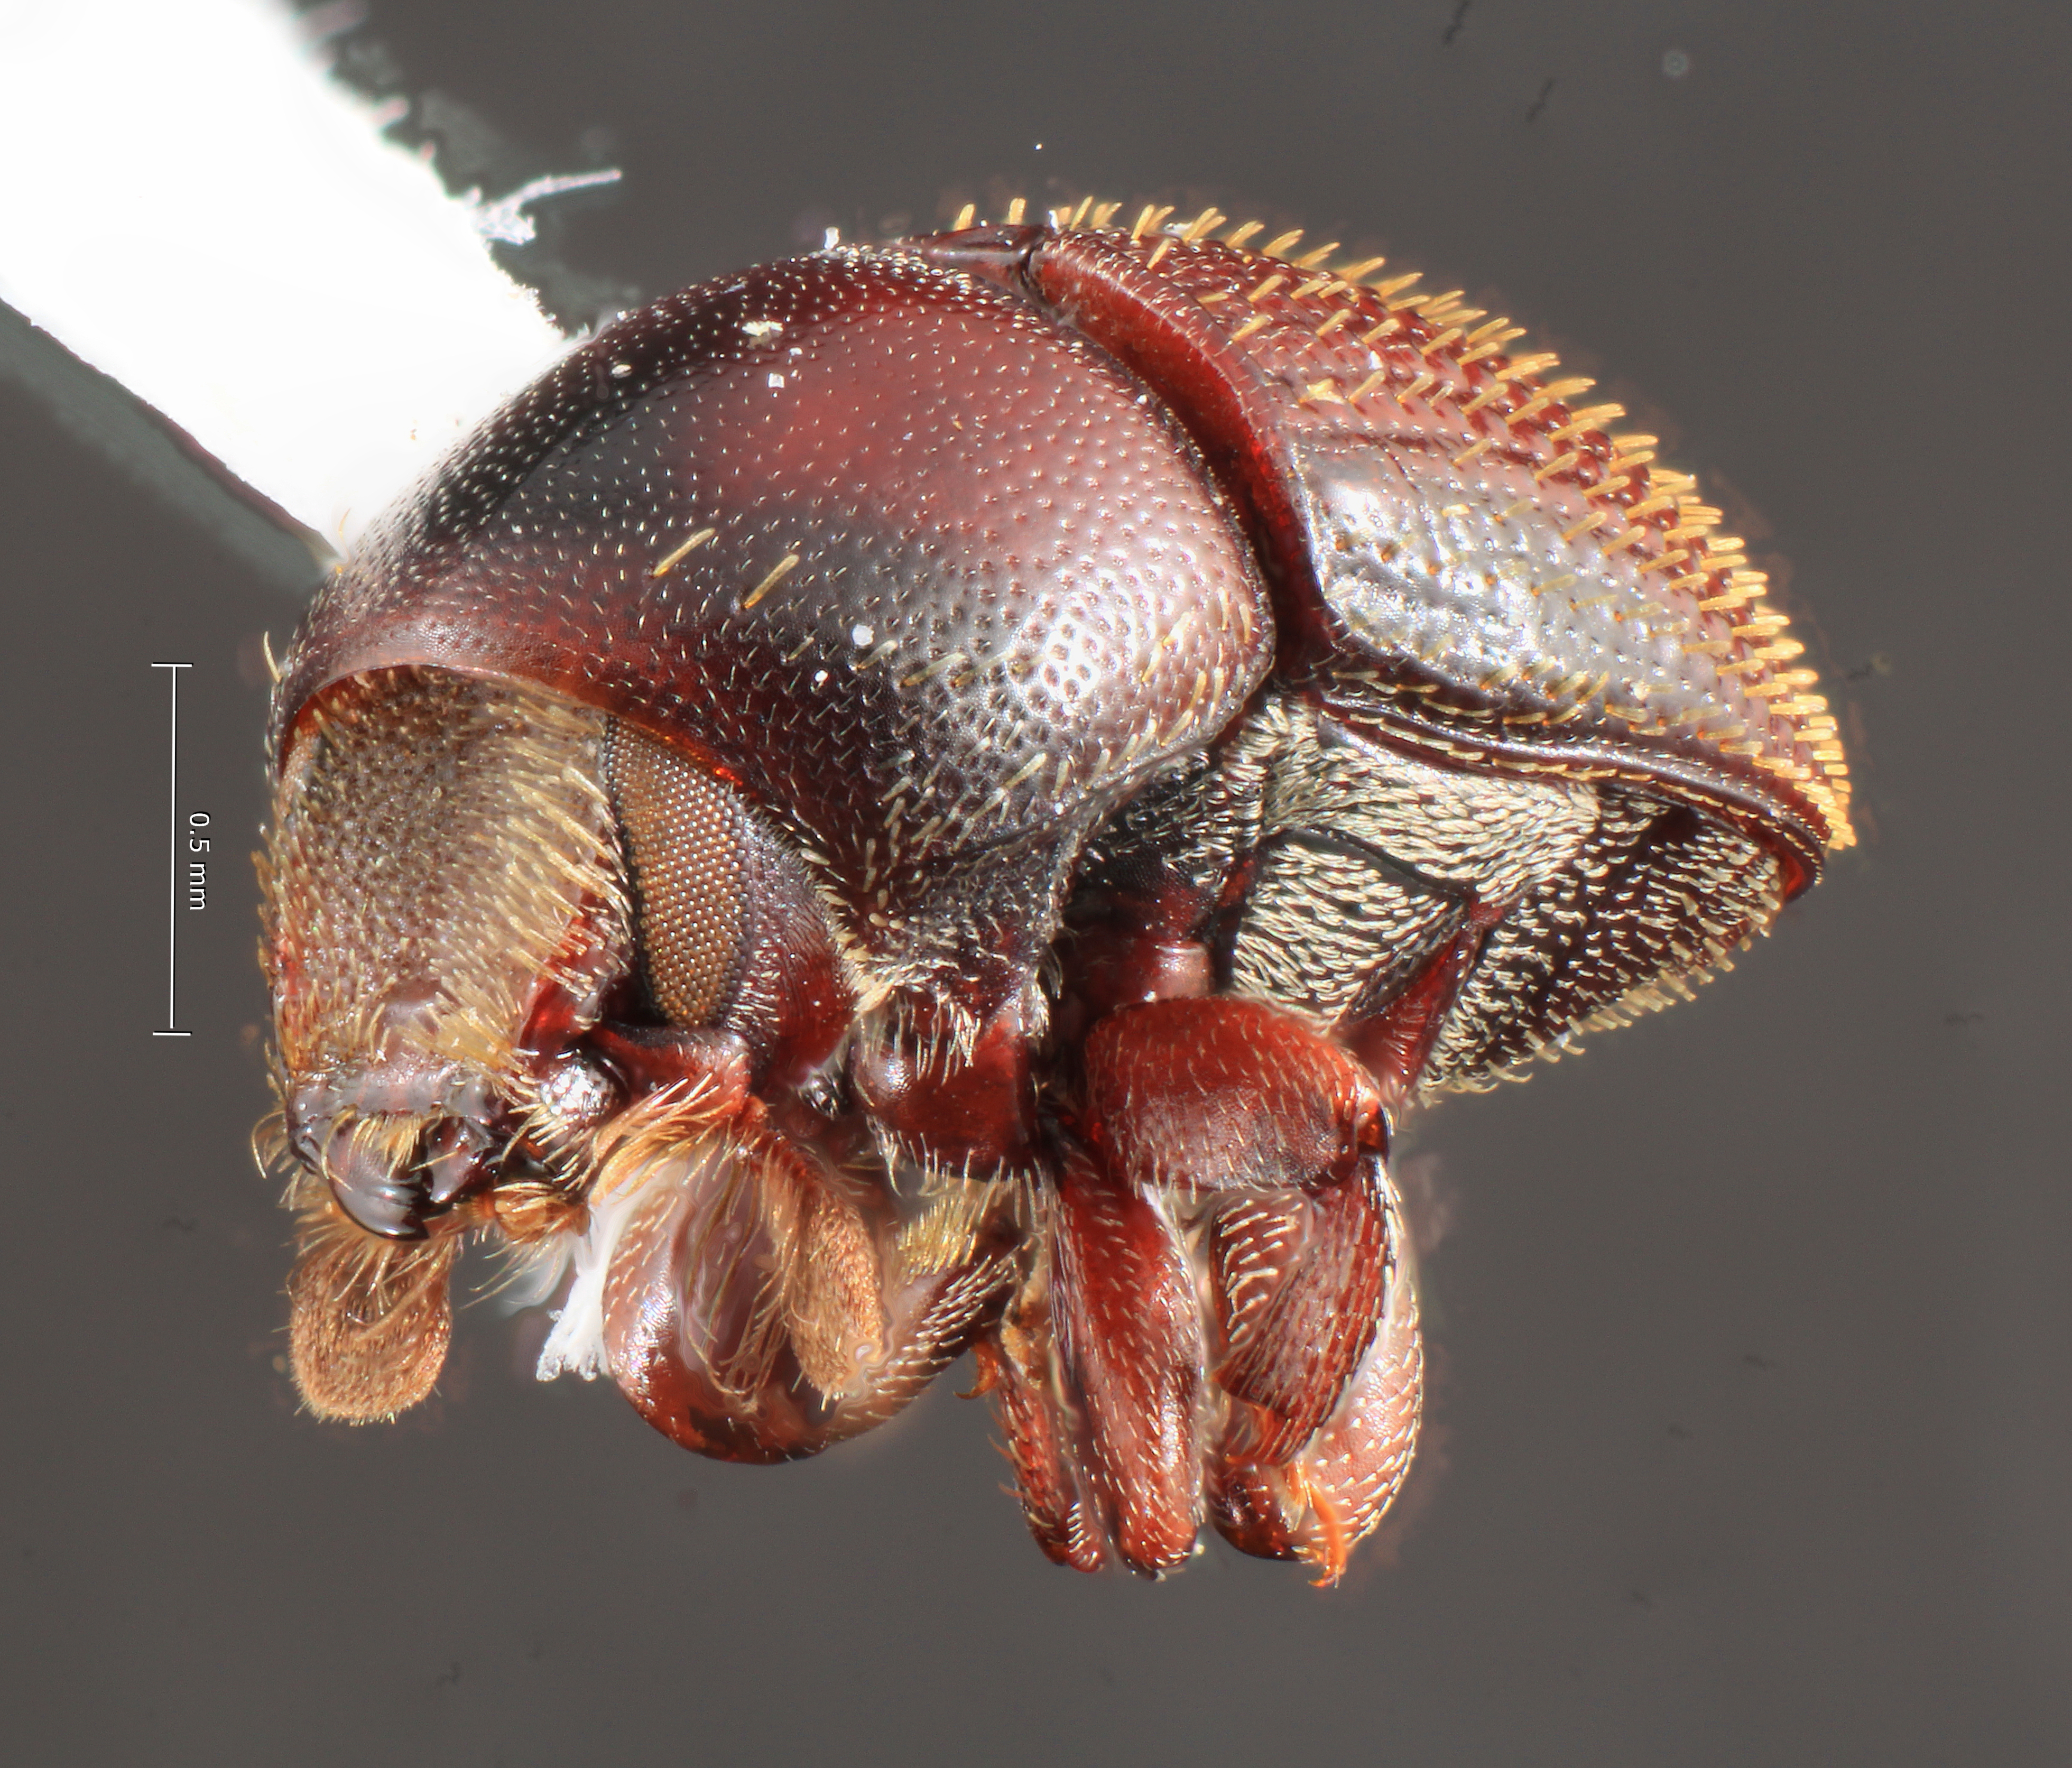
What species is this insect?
Camptocerus pilifrons
